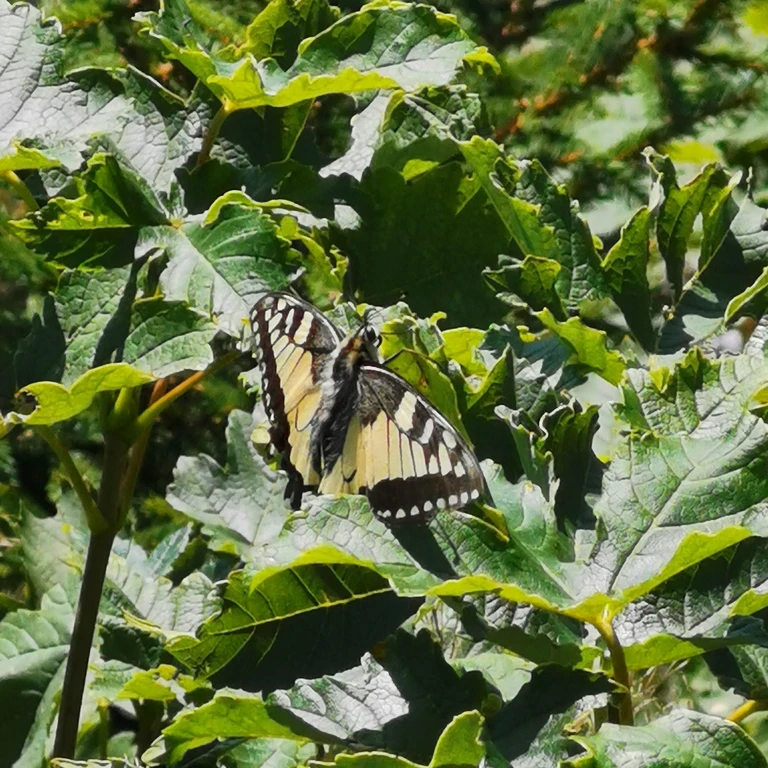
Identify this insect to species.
Papilio machaon
